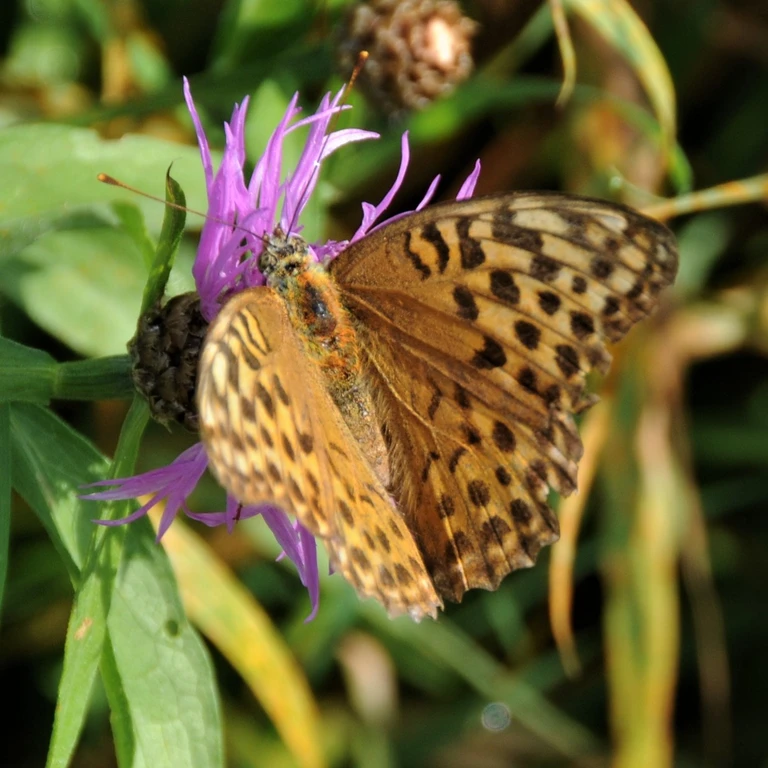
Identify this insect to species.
Argynnis paphia
